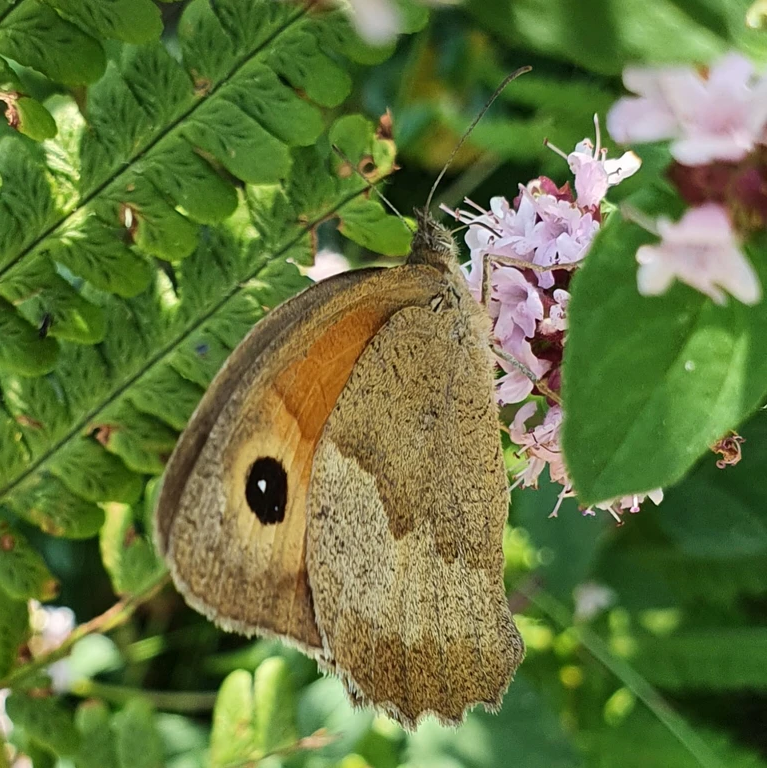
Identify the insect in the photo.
Maniola jurtina
